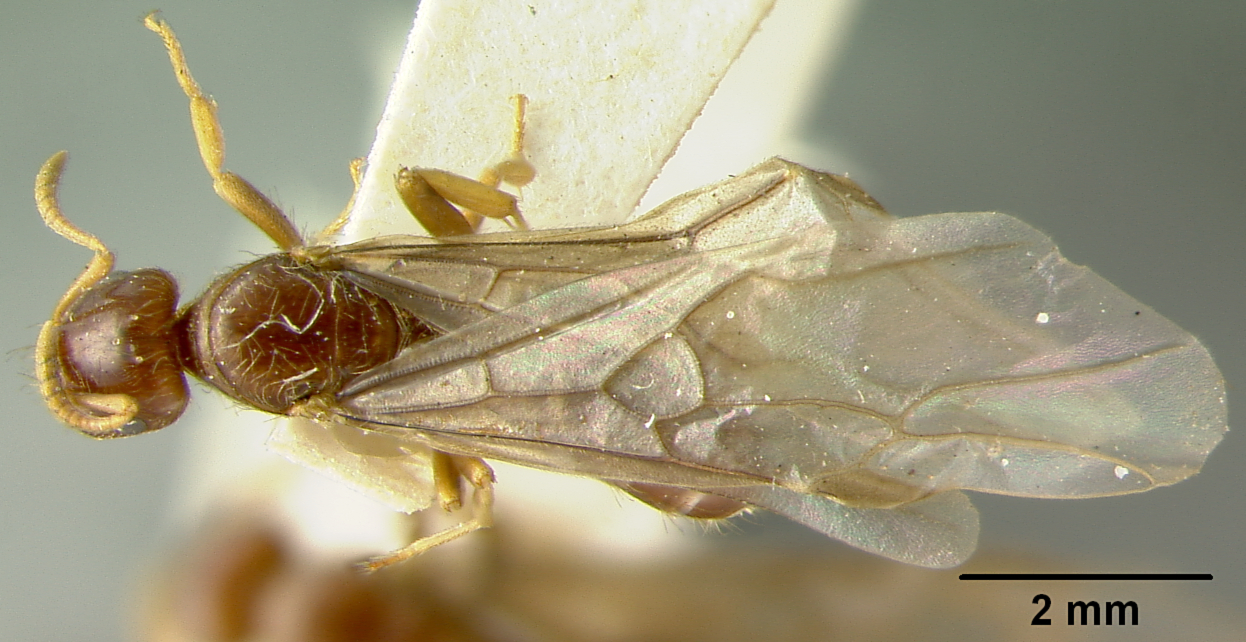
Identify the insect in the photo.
Lasius interjectus
